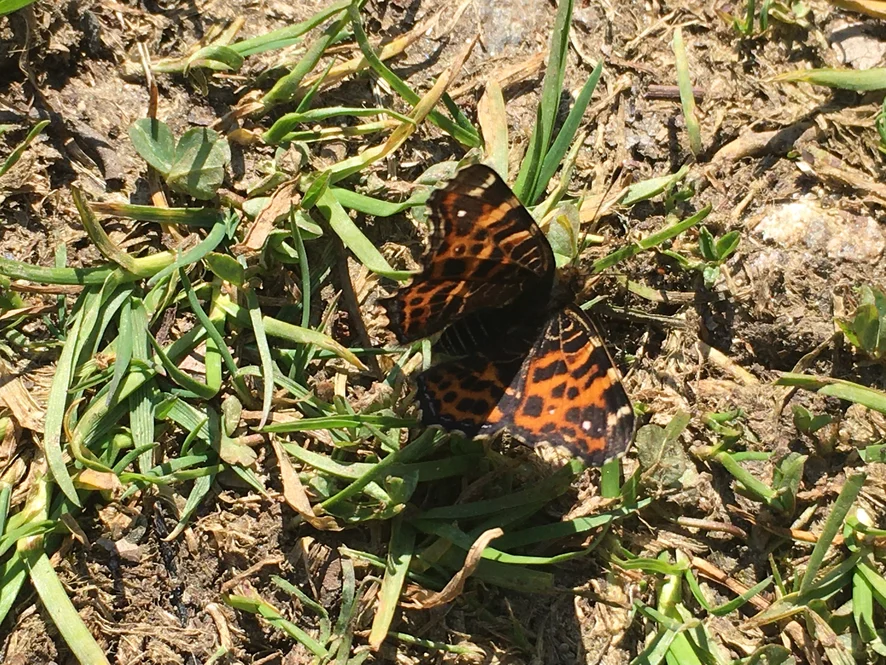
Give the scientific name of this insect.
Araschnia levana
